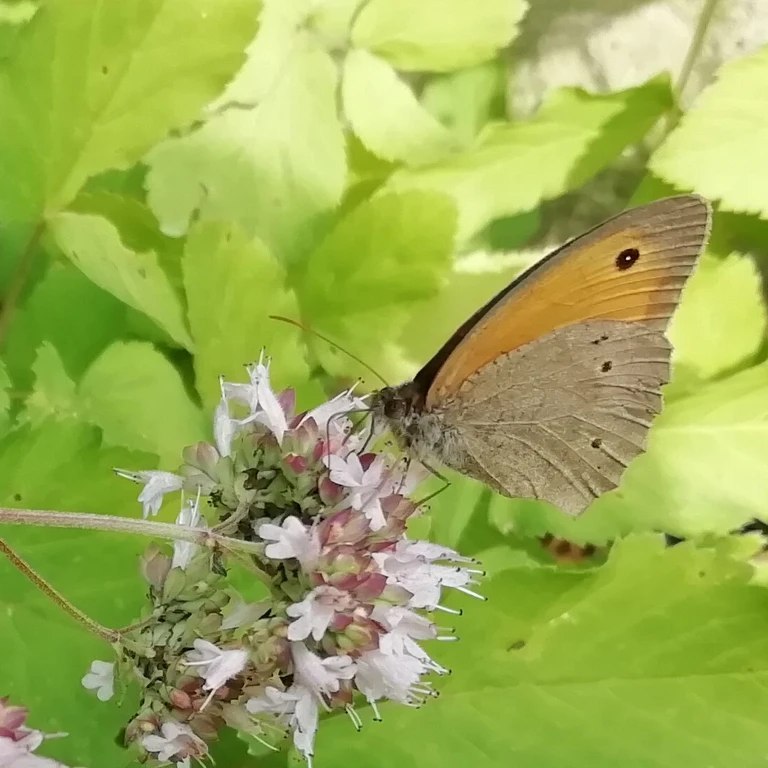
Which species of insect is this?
Maniola jurtina
